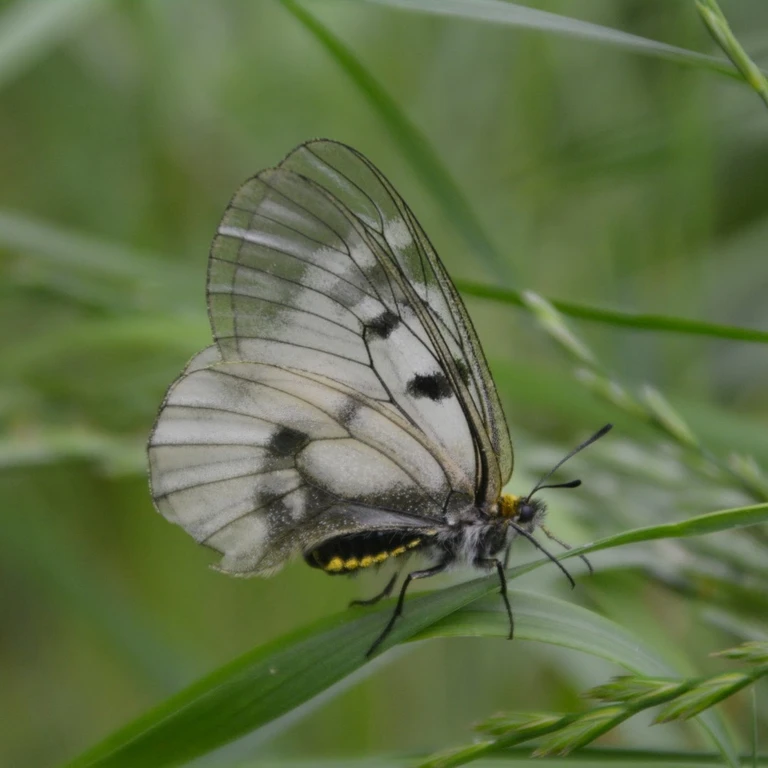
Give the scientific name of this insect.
Parnassius mnemosyne
